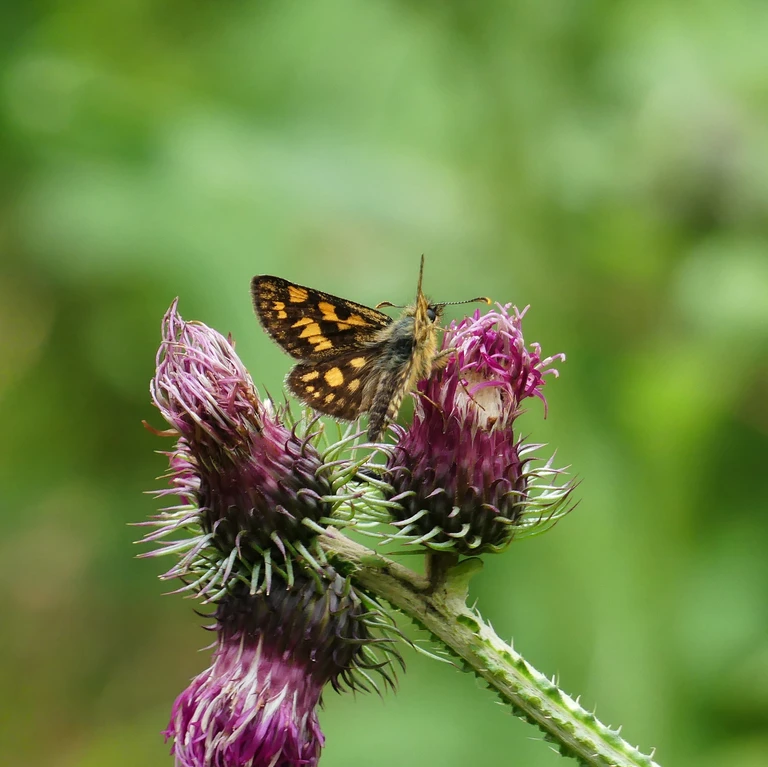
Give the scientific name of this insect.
Carterocephalus palaemon
